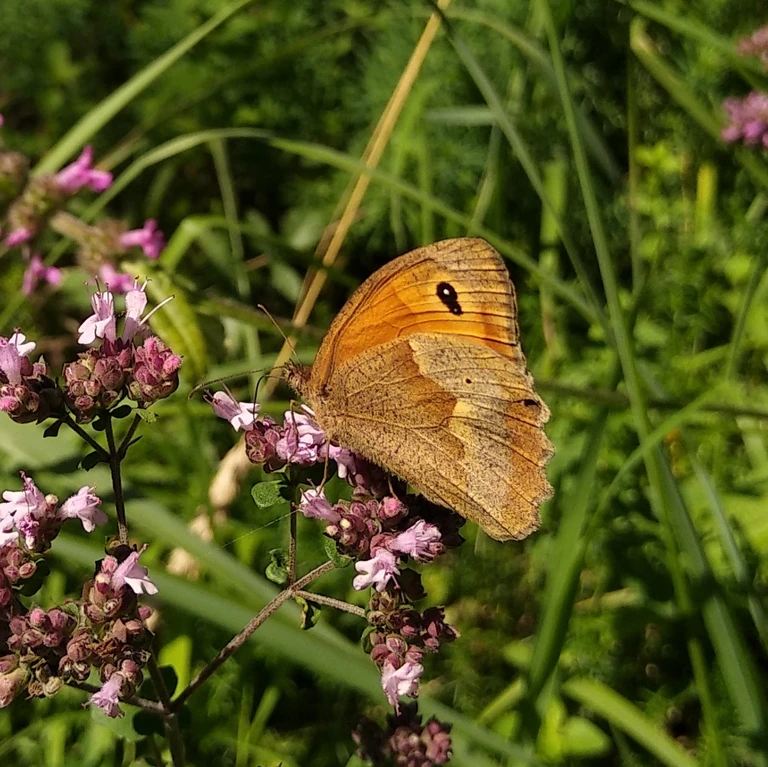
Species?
Maniola jurtina
